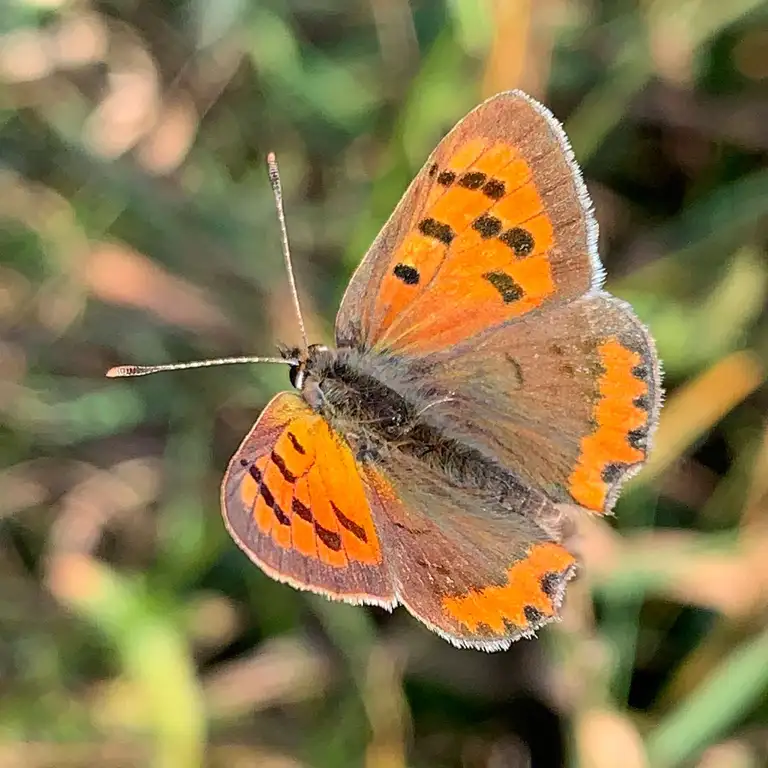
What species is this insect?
Lycaena phlaeas
